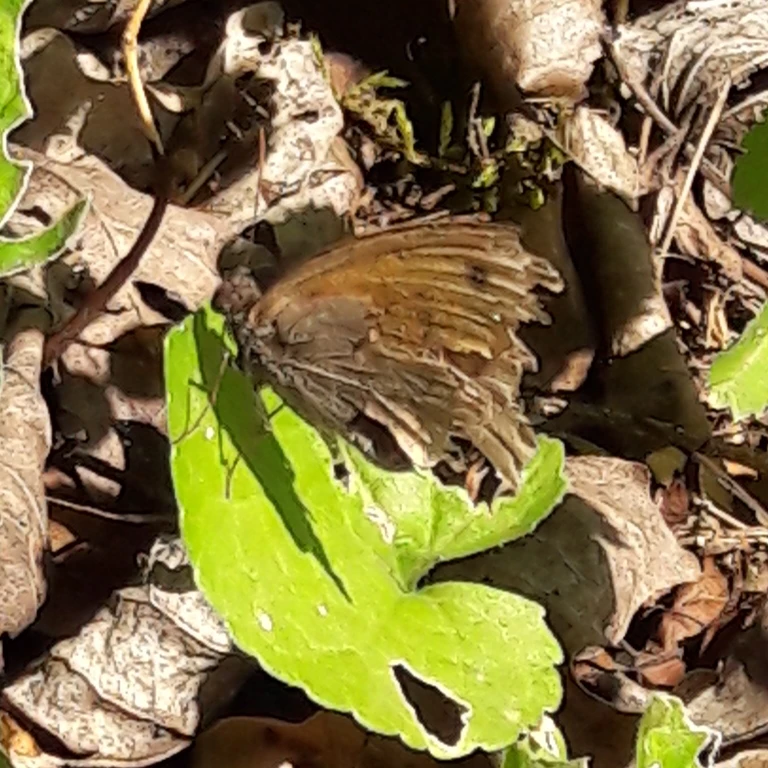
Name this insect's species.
Maniola jurtina
